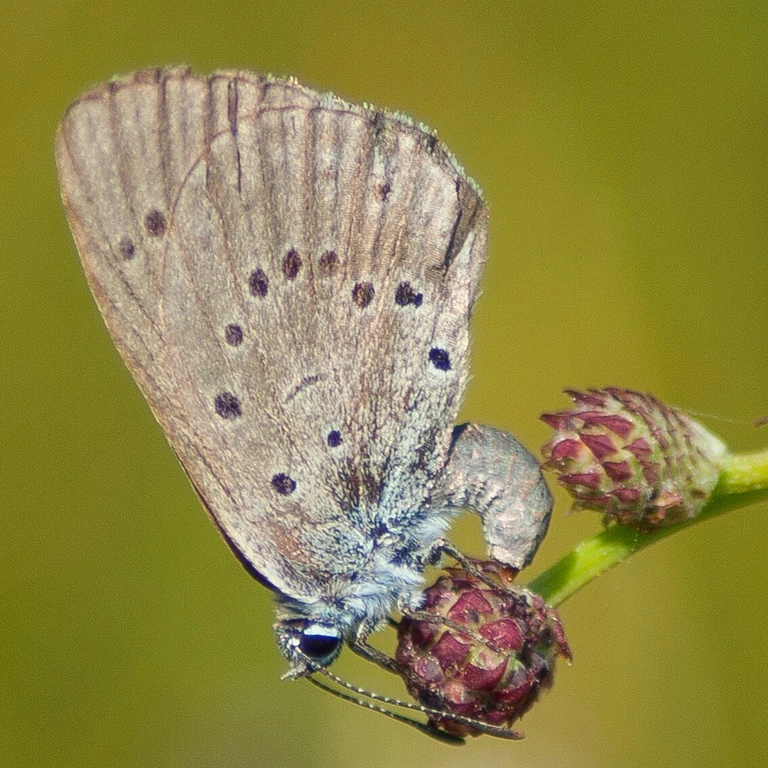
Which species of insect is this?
Phengaris teleius
